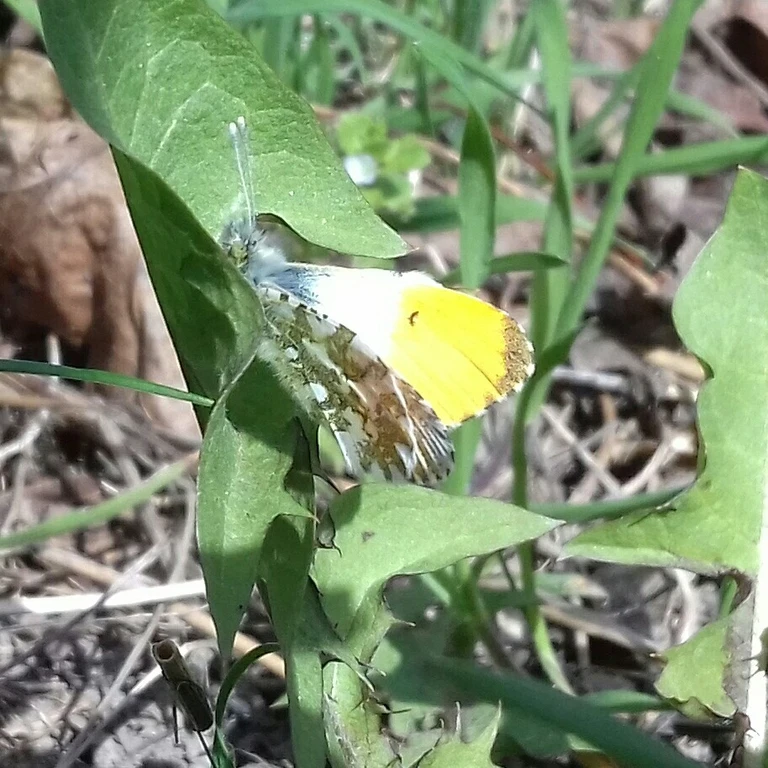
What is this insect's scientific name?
Anthocharis cardamines
